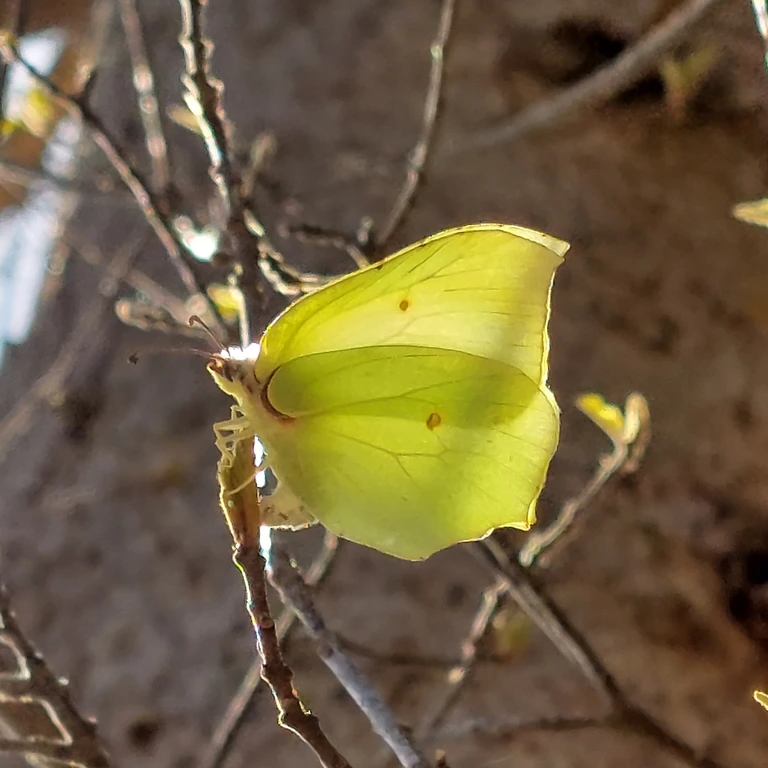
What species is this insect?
Gonepteryx rhamni
